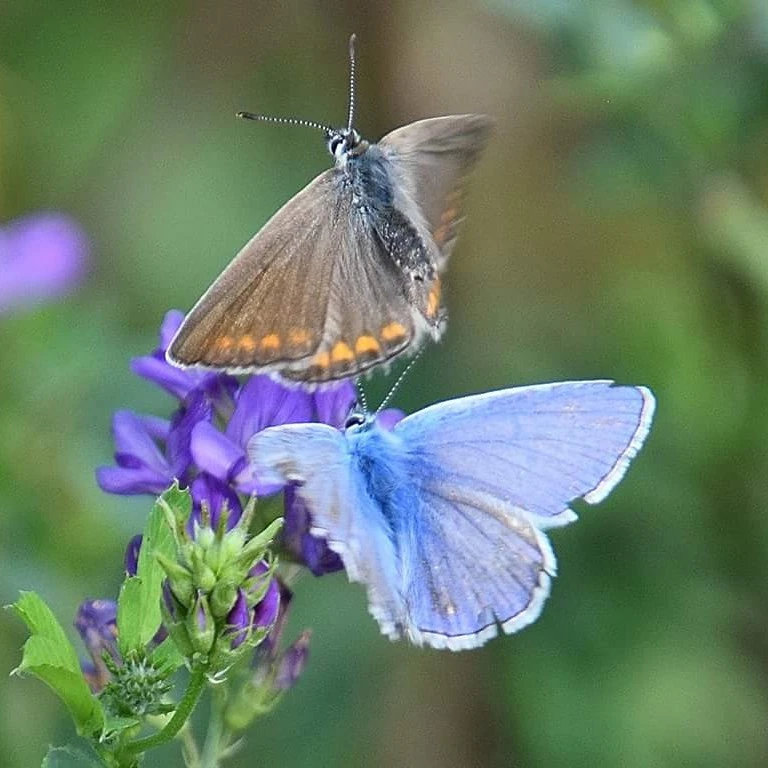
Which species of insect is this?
Polyommatus icarus
